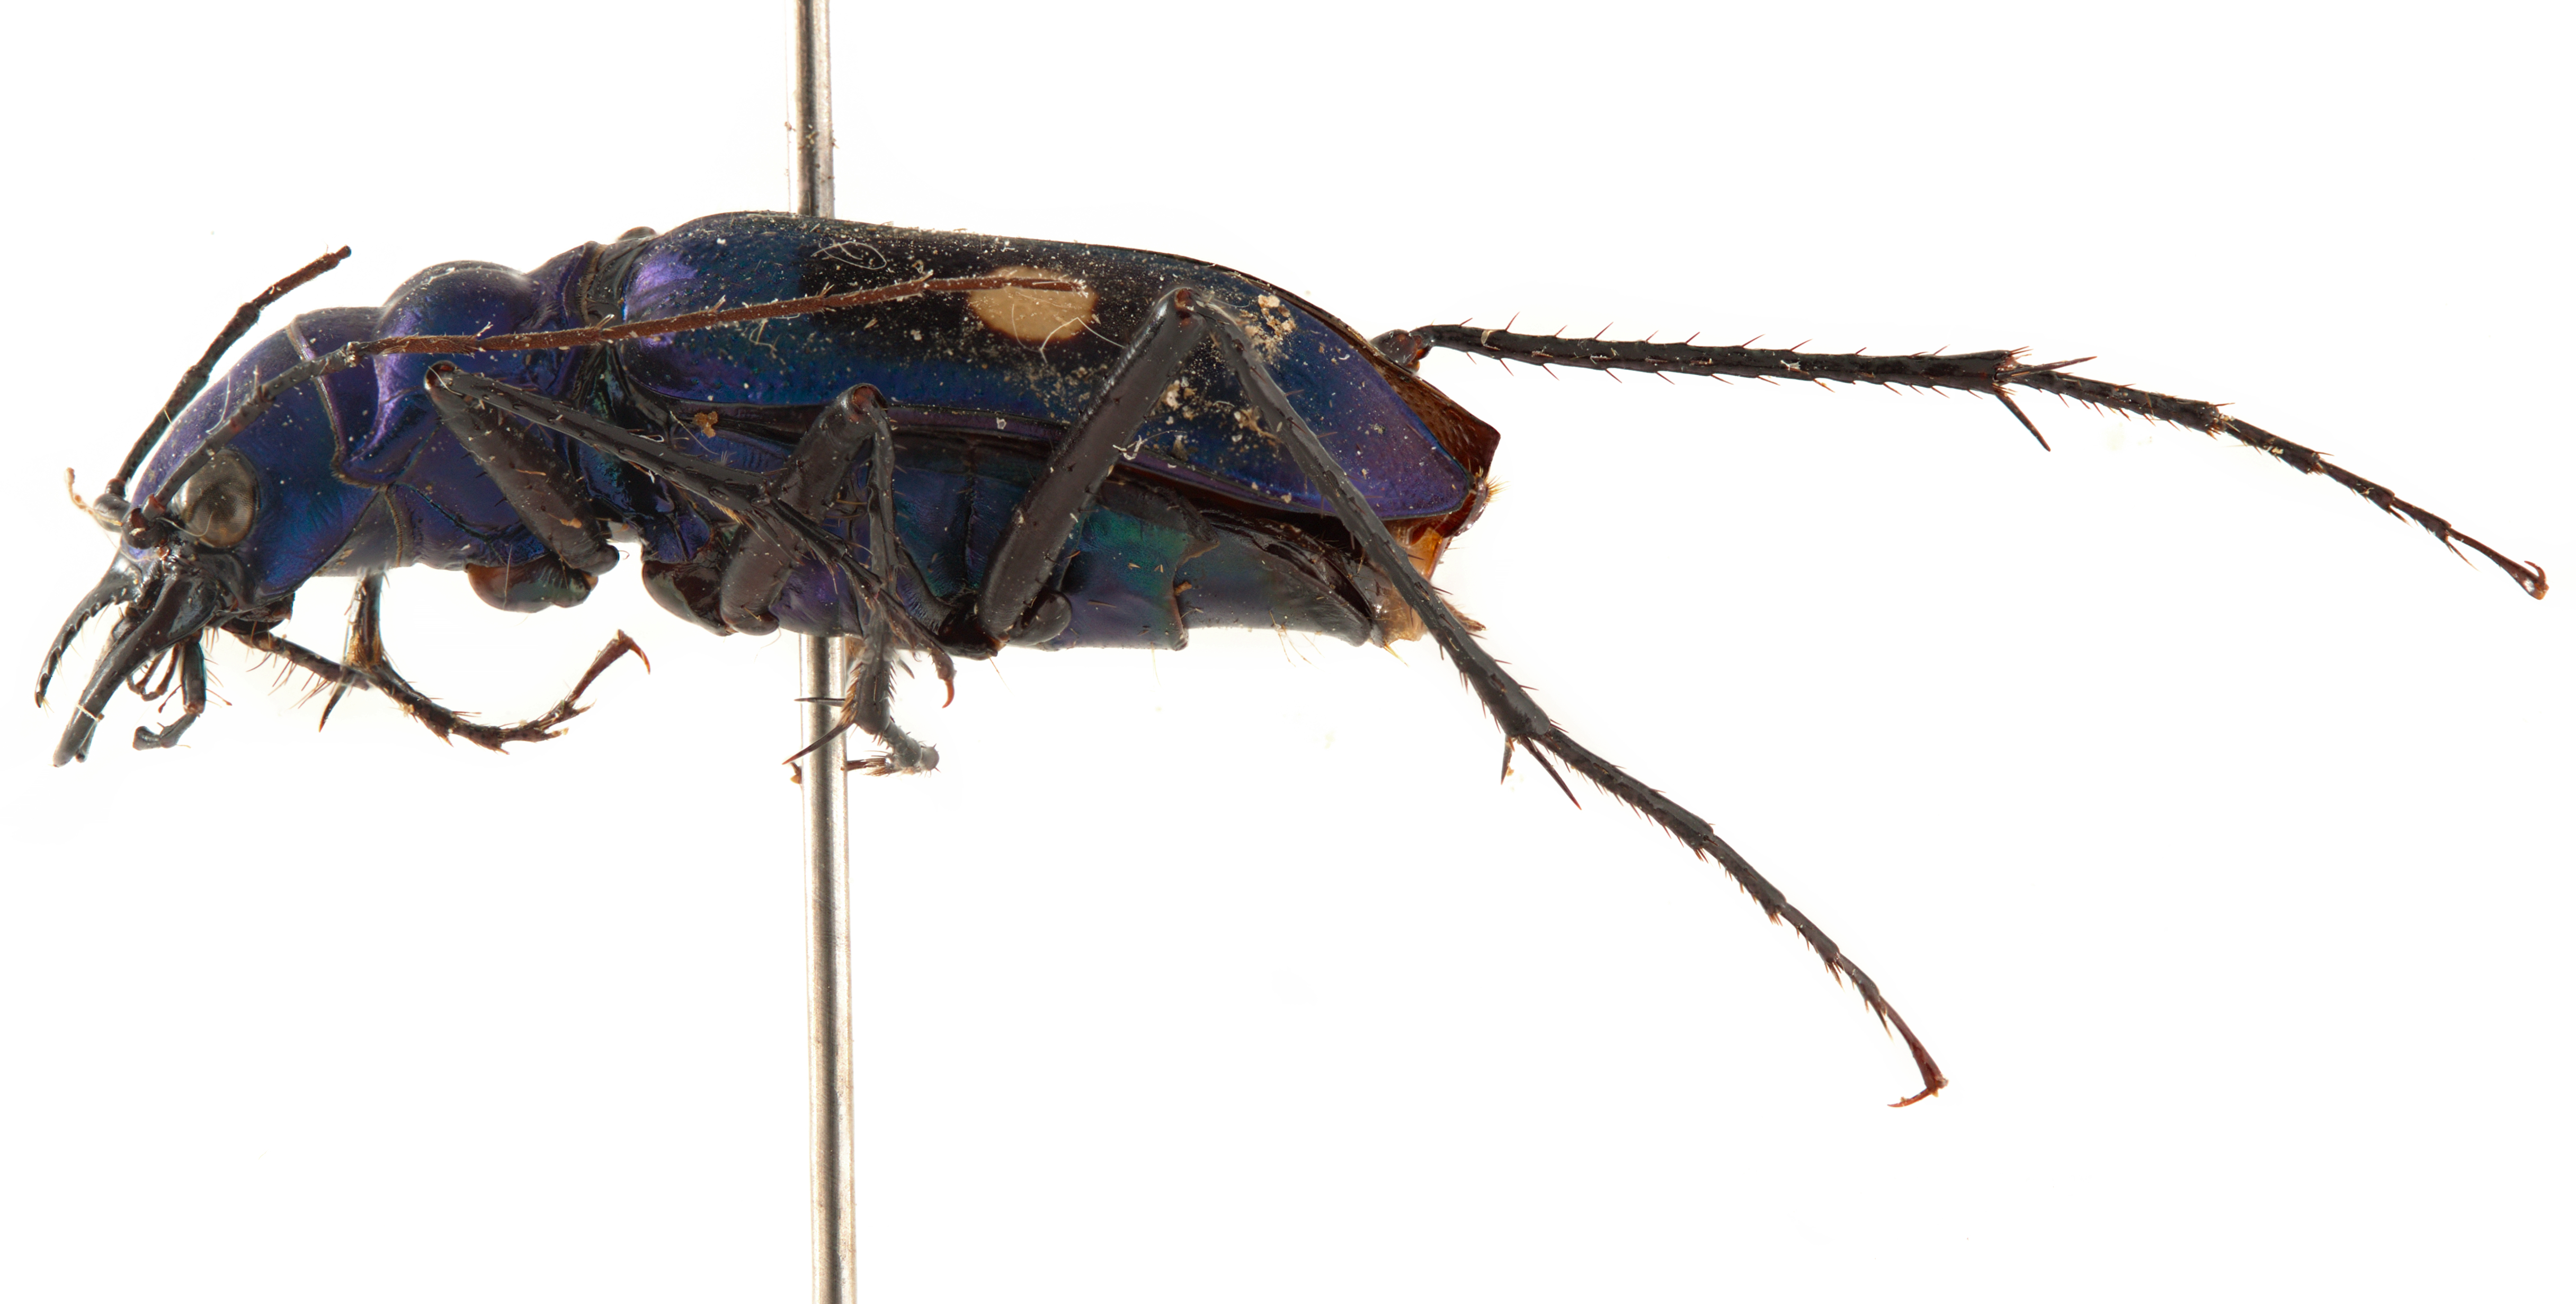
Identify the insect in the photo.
Pseudoxycheila pseudotarsalis
